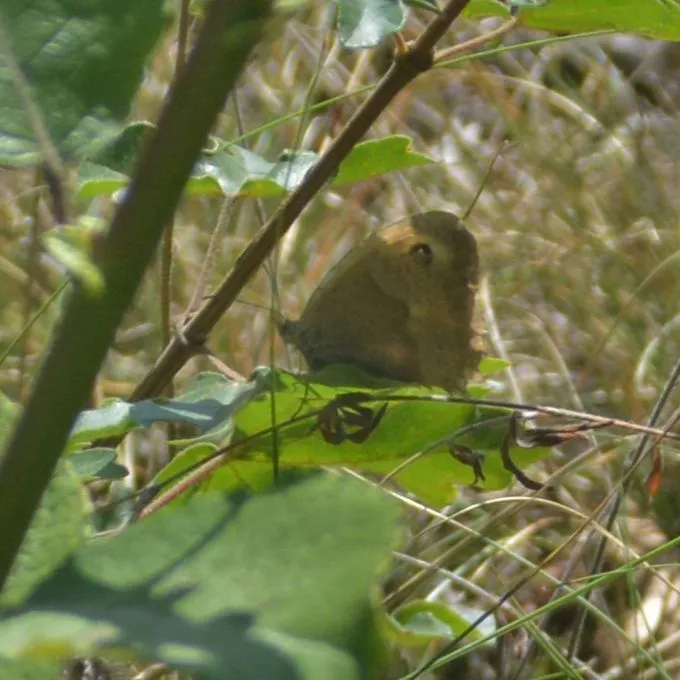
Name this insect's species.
Maniola jurtina
